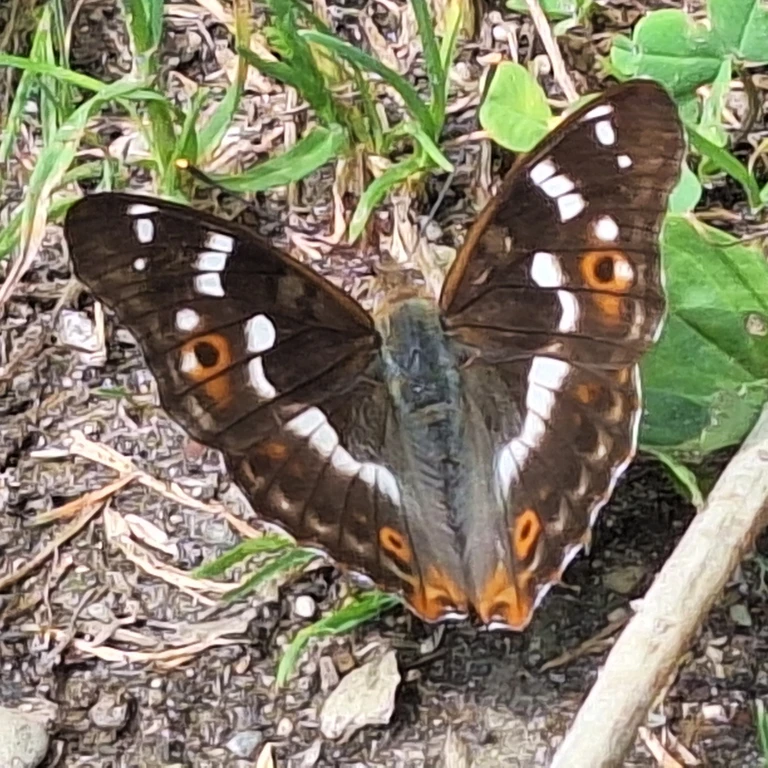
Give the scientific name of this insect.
Apatura ilia
